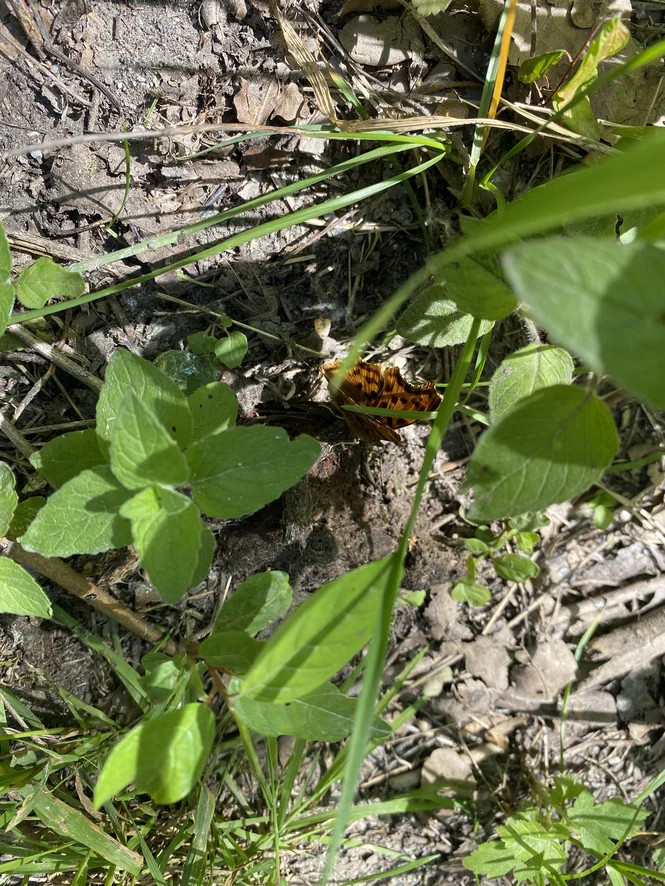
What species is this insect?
Polygonia c-album
